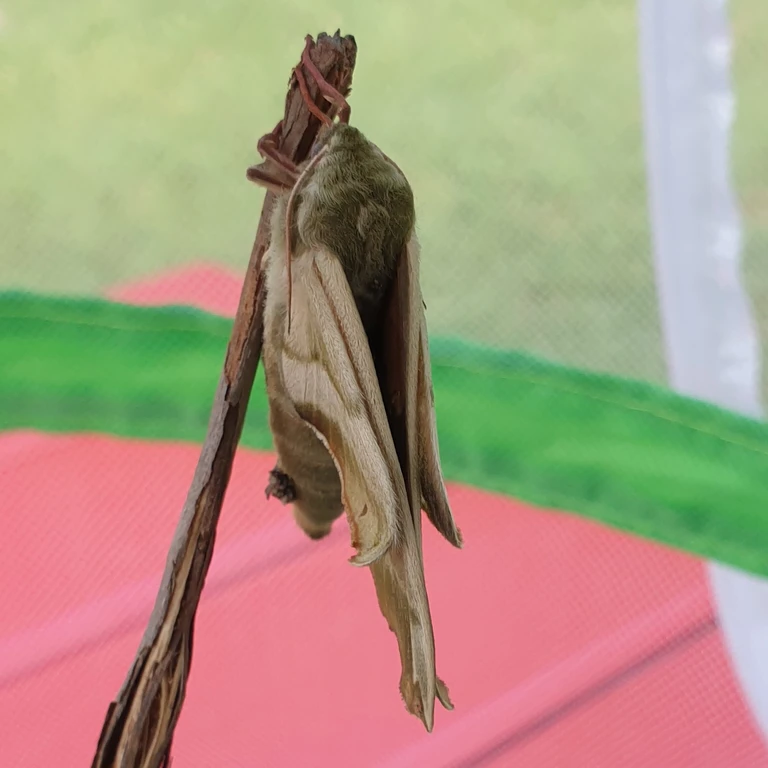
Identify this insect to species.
Mimas tiliae
